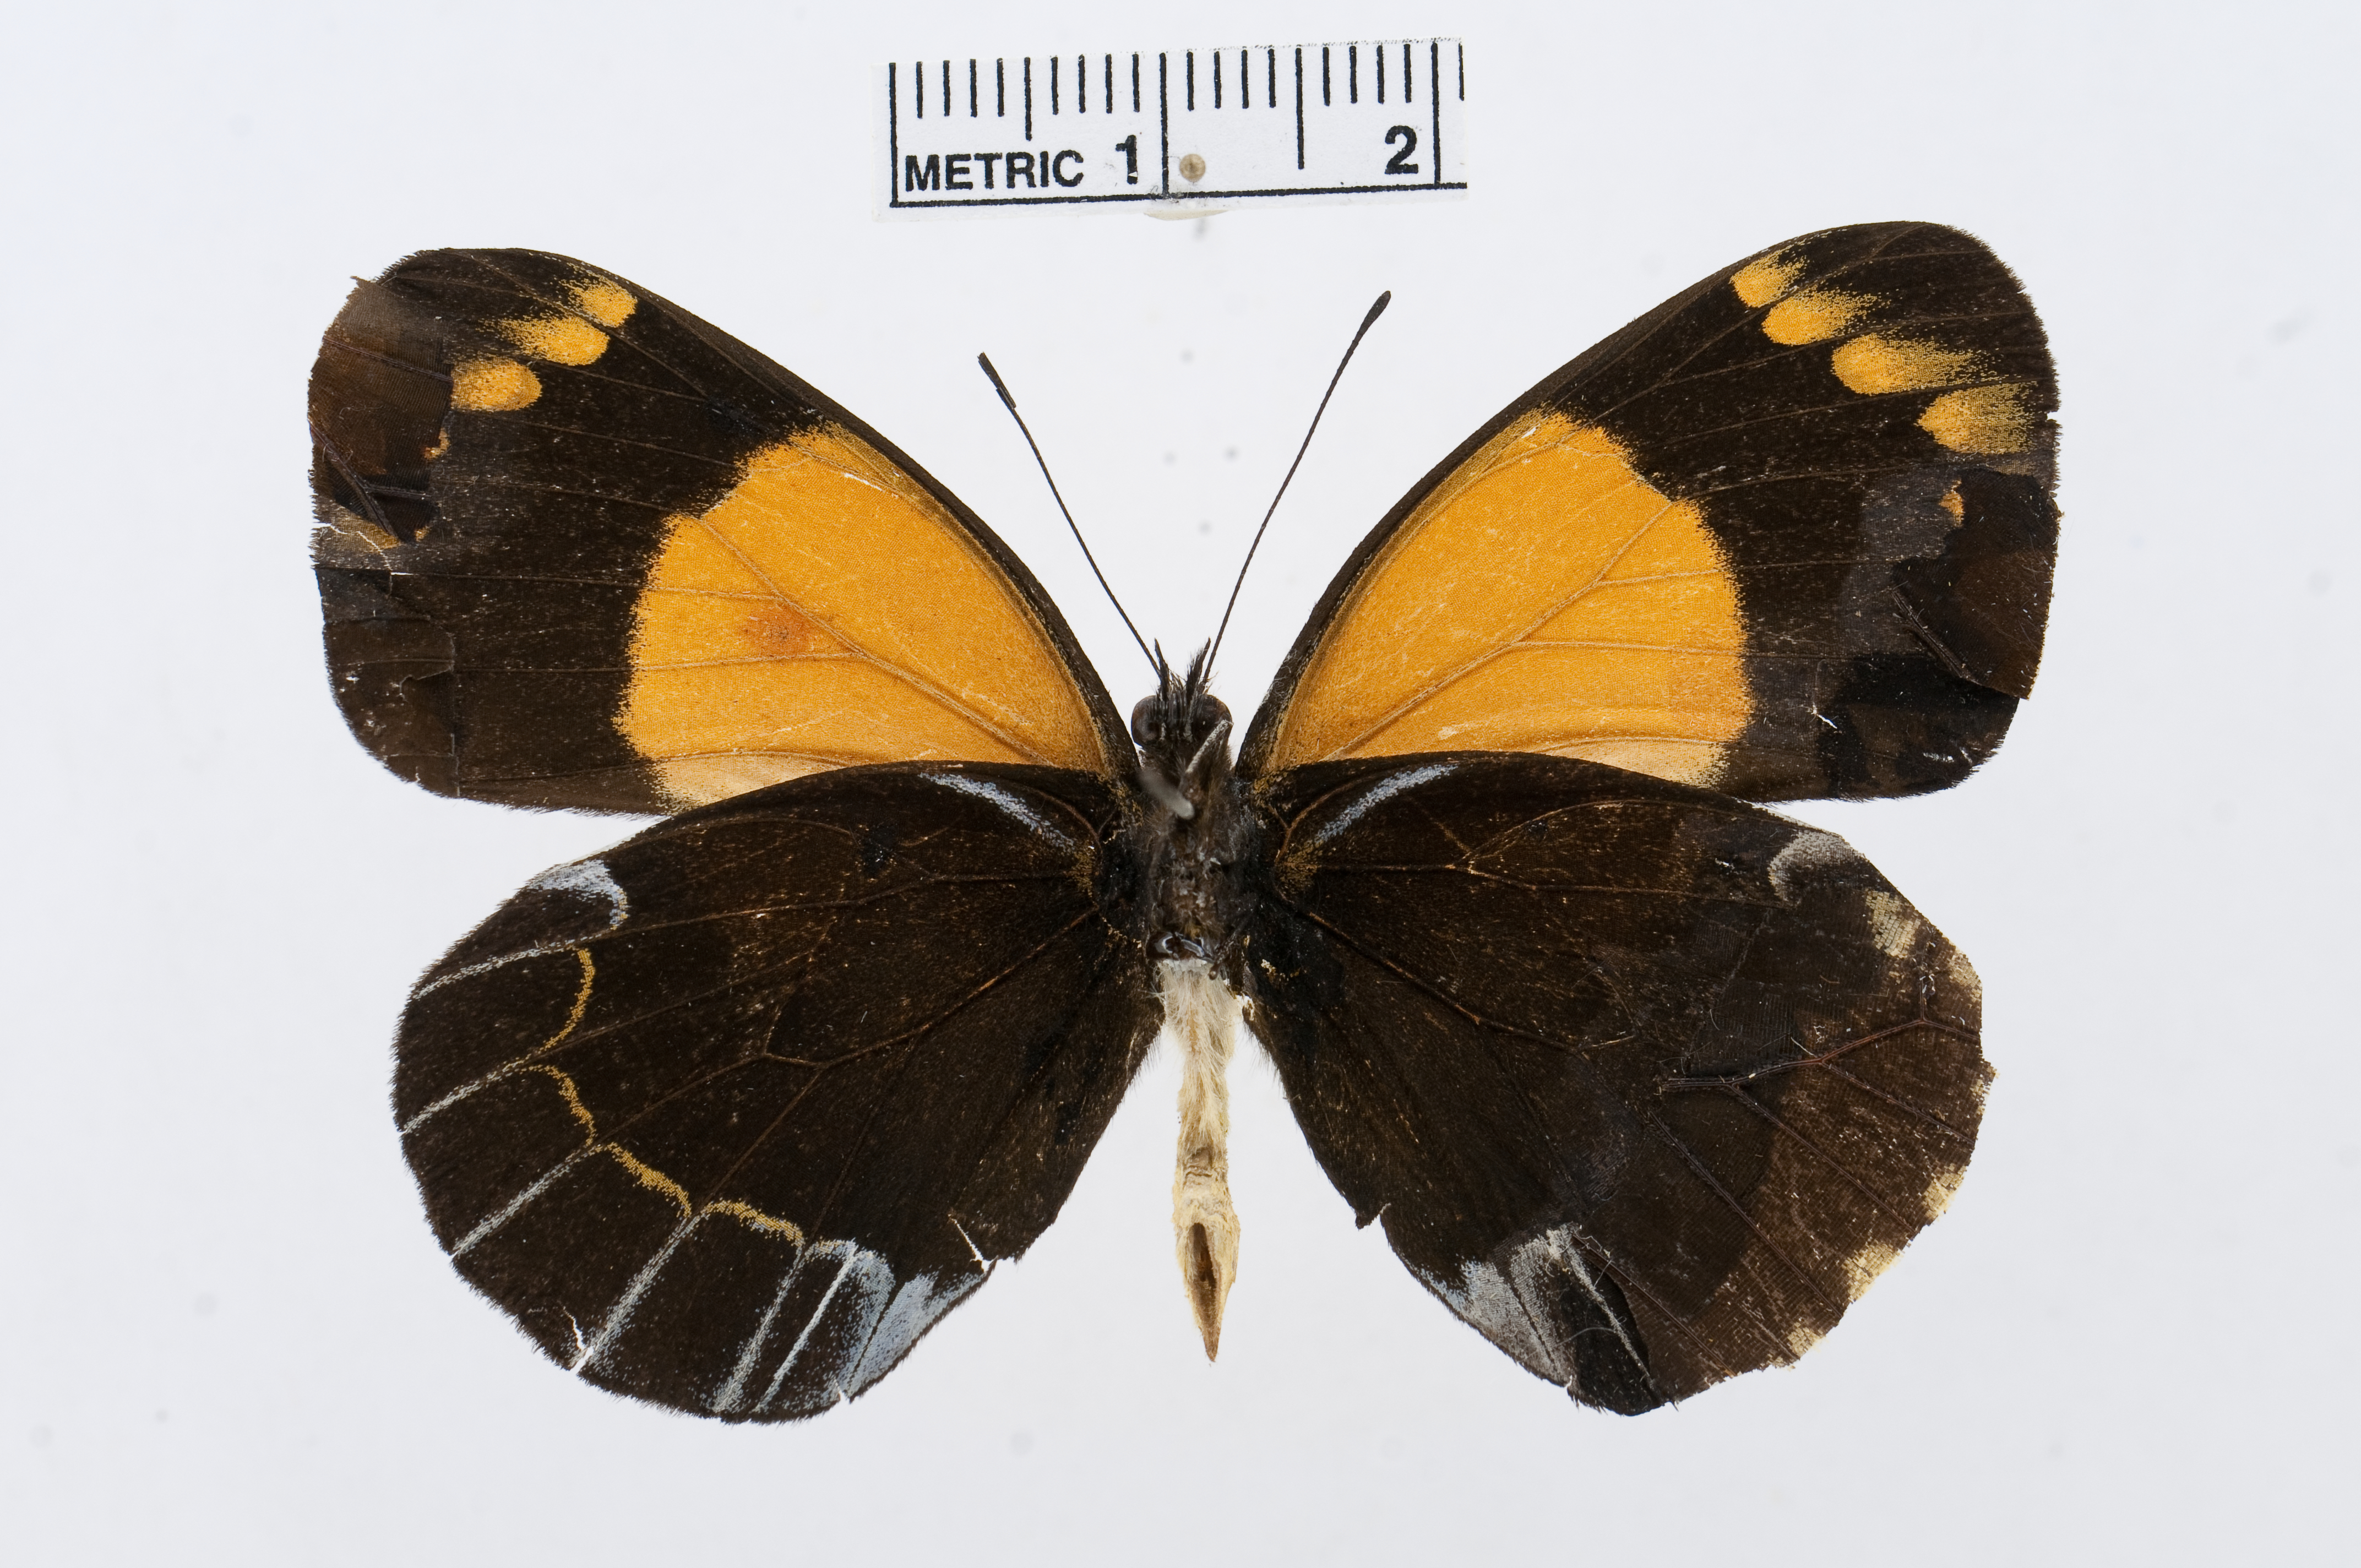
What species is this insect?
Delias niepelti
